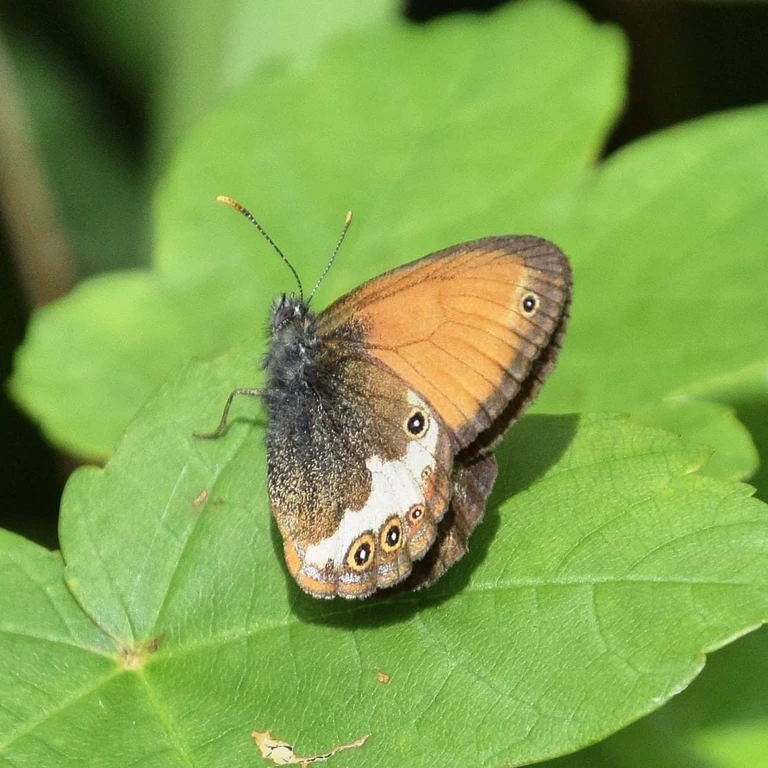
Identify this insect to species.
Coenonympha arcania
